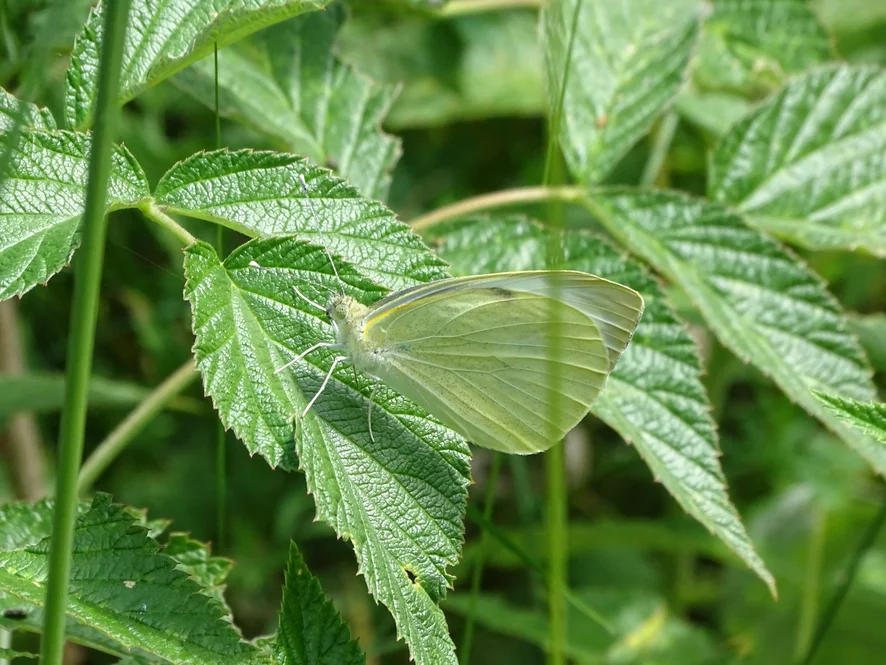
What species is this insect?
Pieris brassicae
